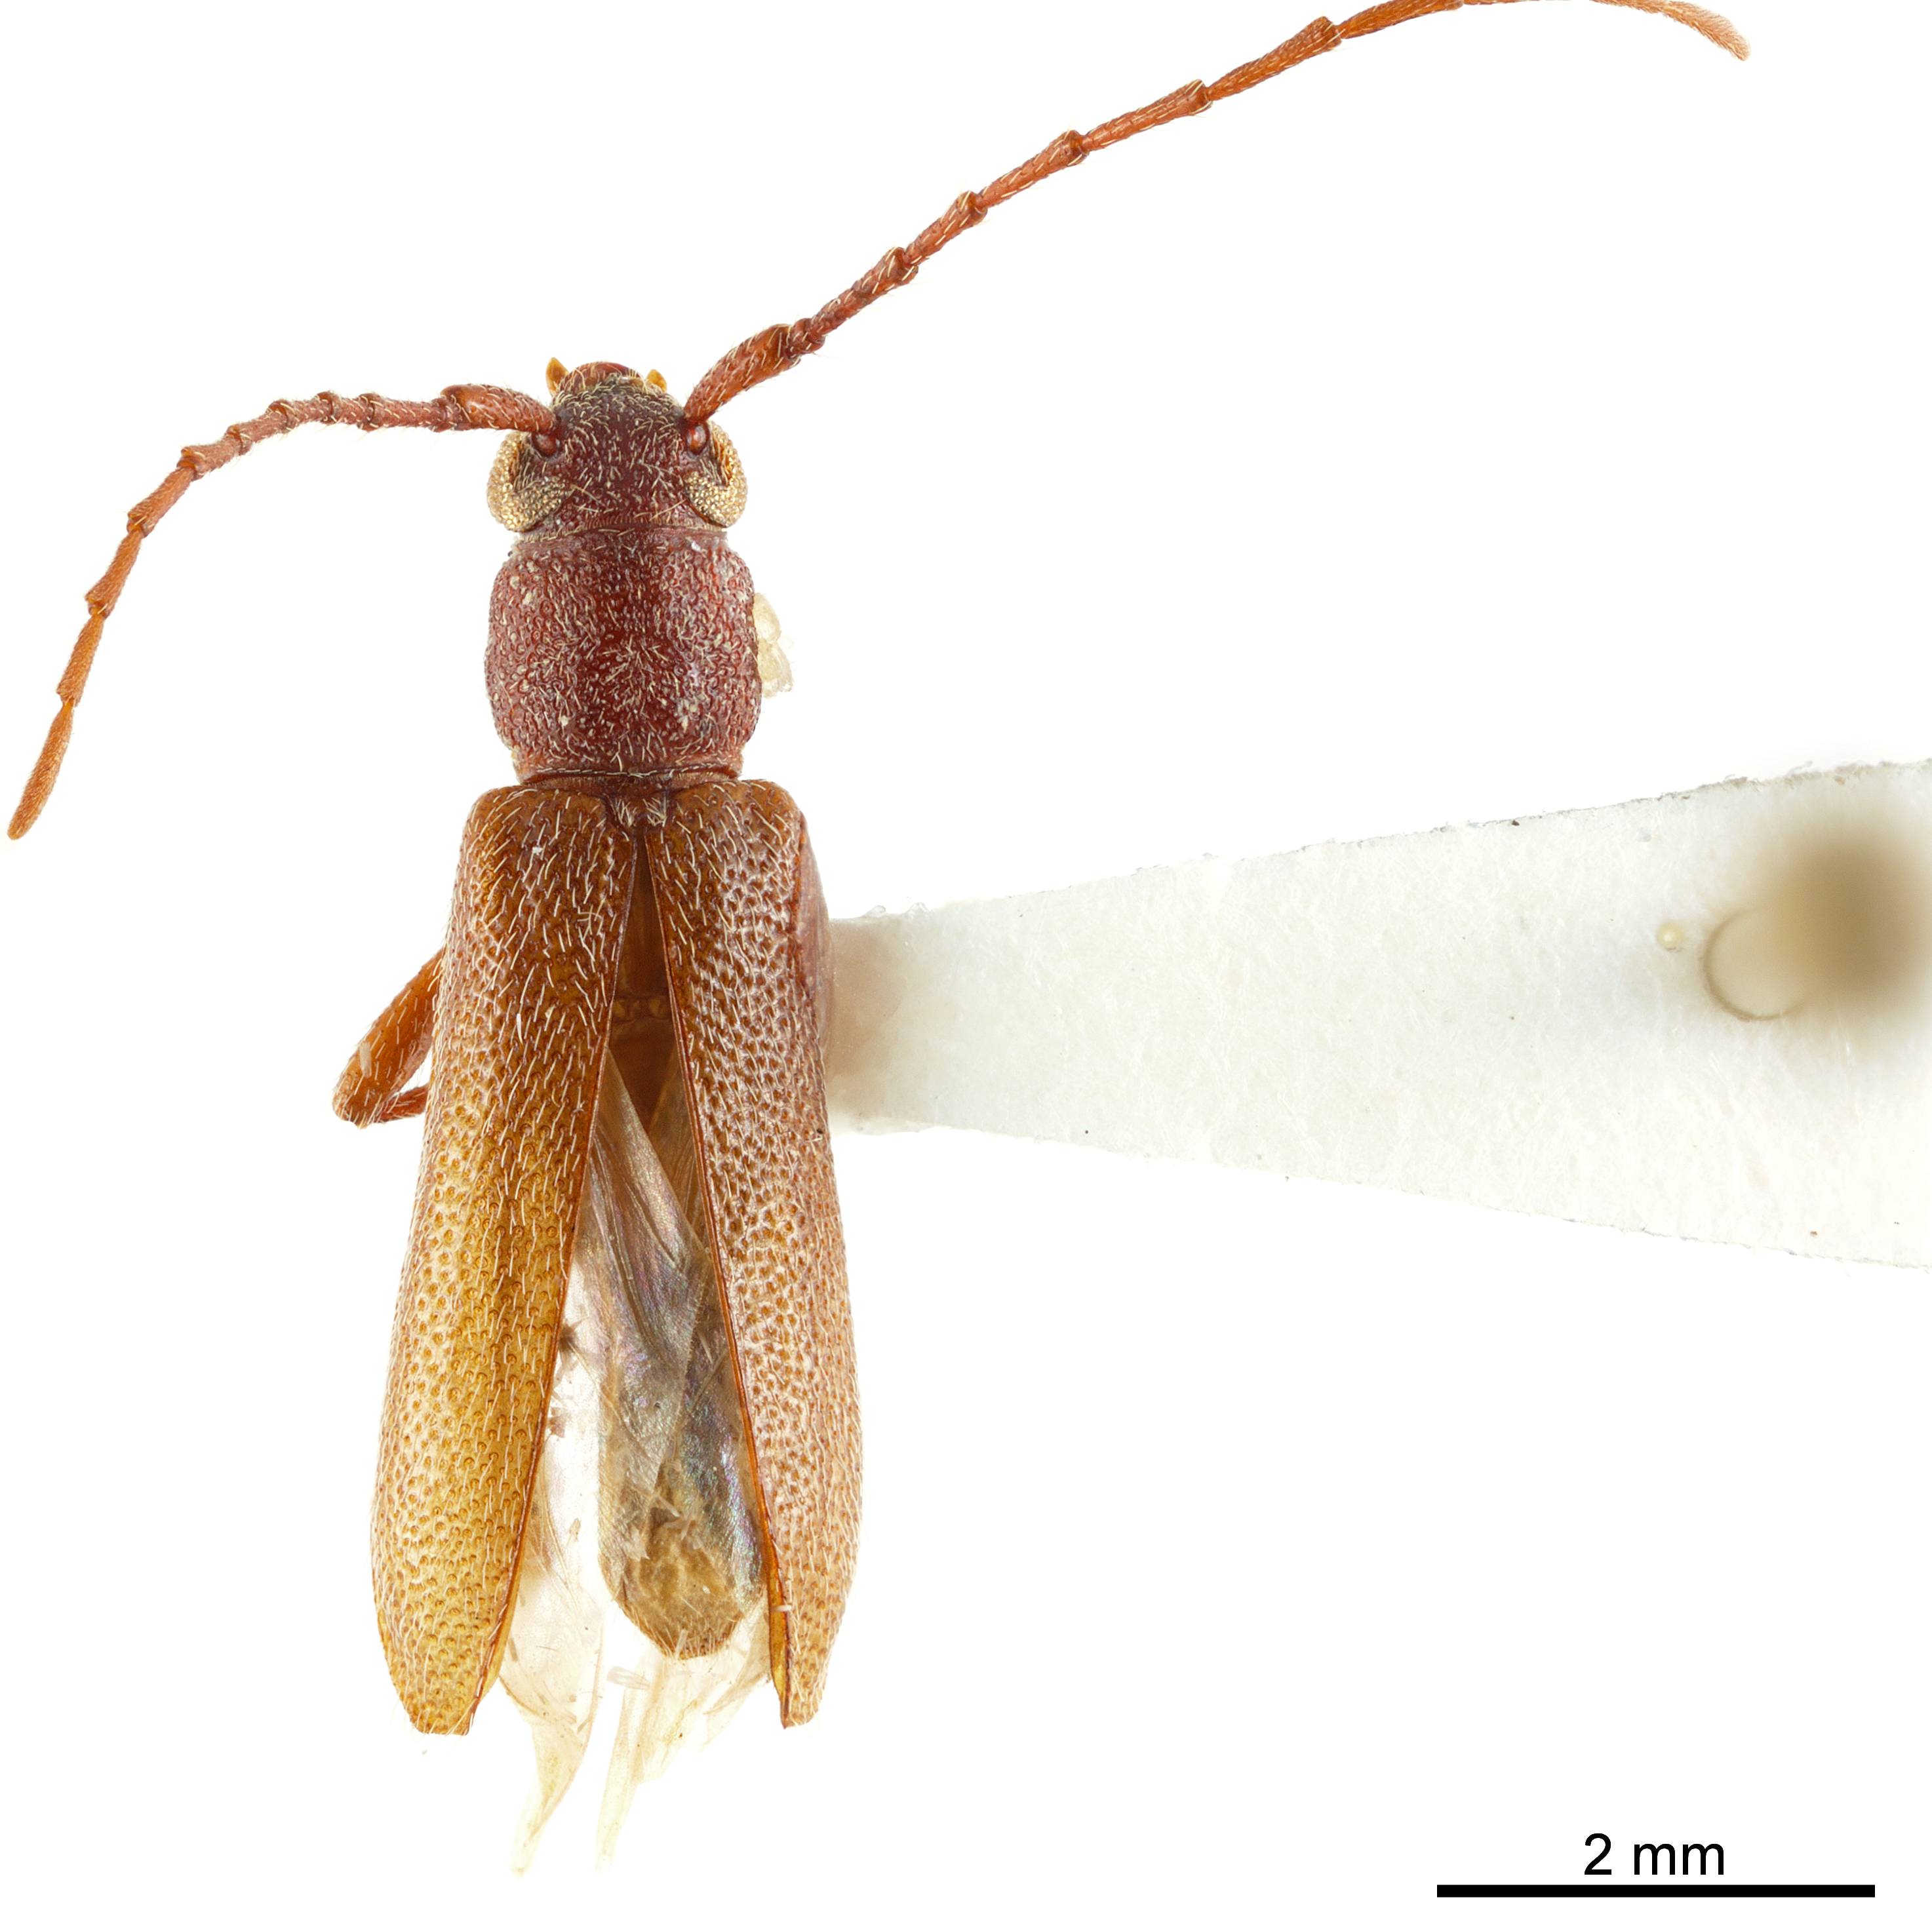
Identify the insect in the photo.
Micranoplium unicolor
